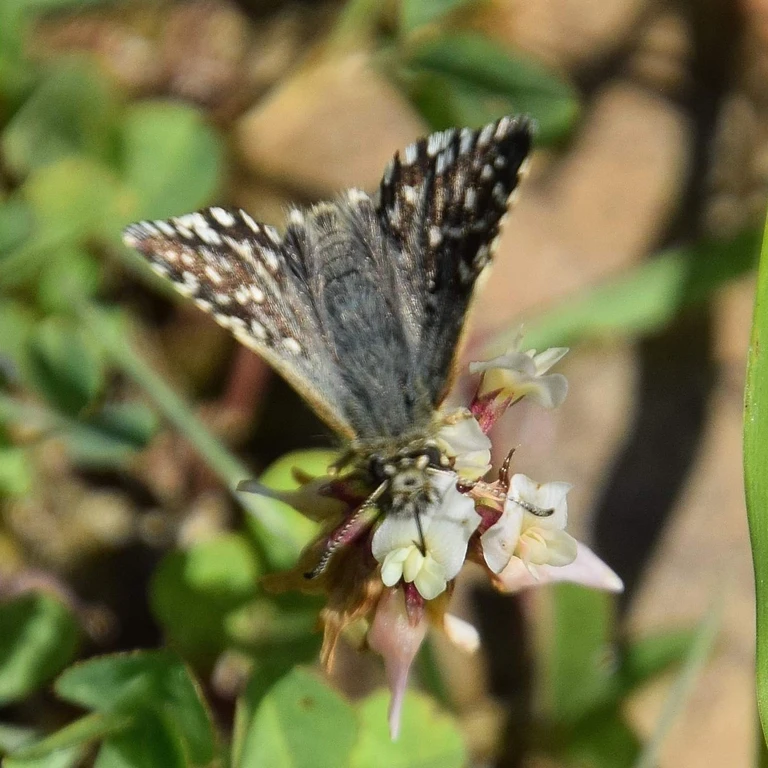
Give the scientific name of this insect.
Pyrgus malvae
